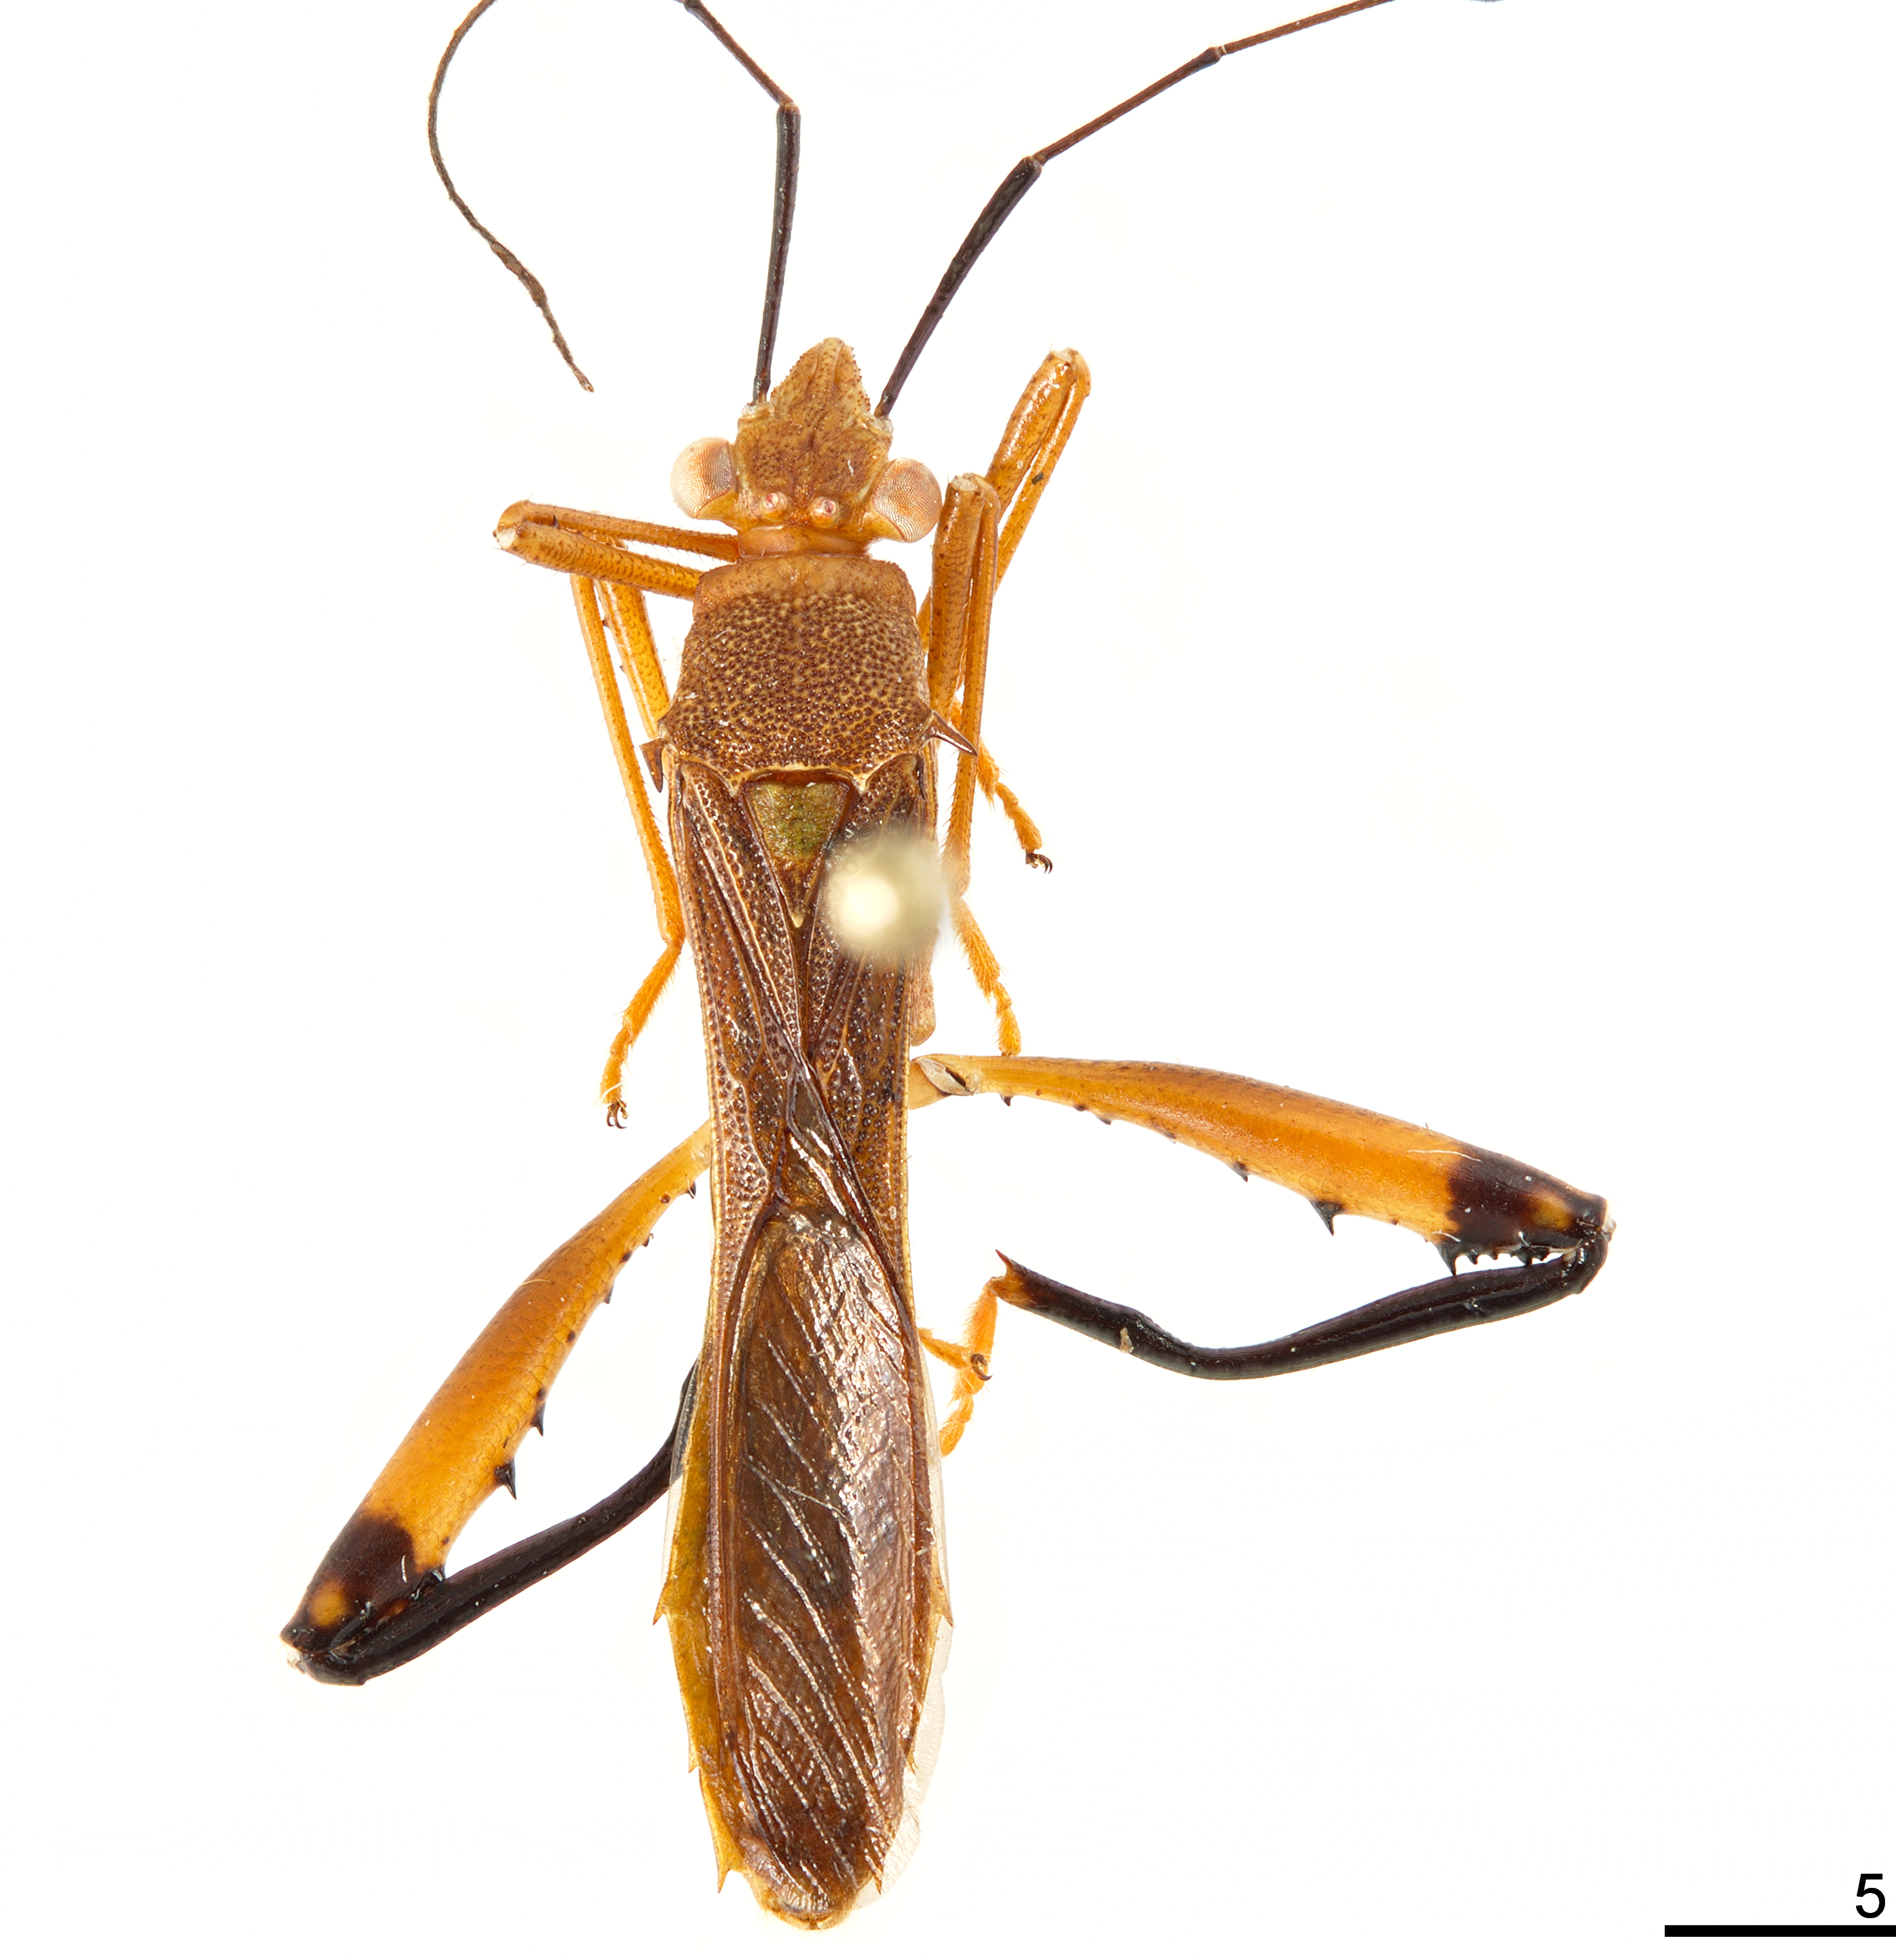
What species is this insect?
Hyalymenus sinuatus
